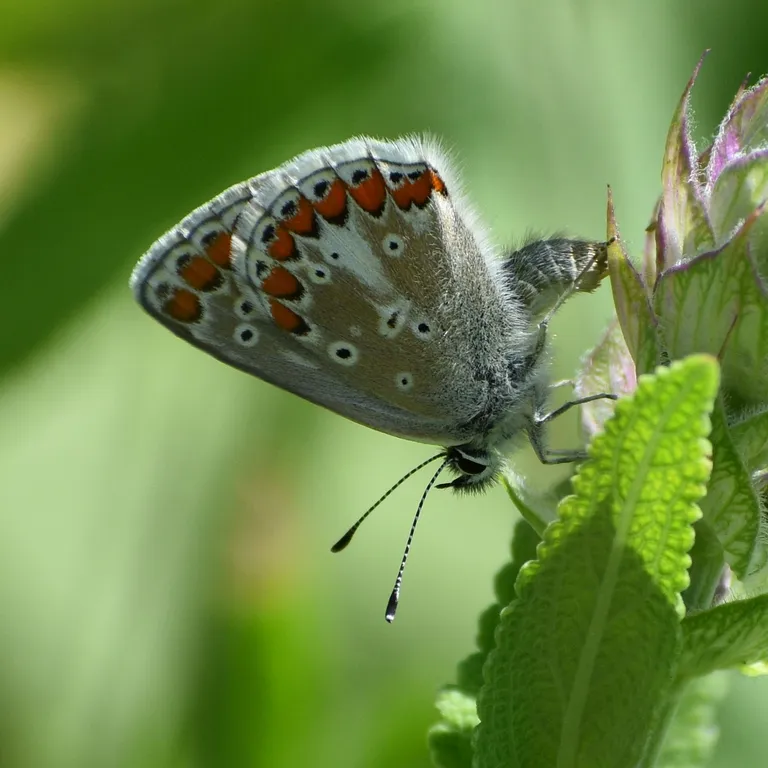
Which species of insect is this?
Aricia agestis/artaxerxes
